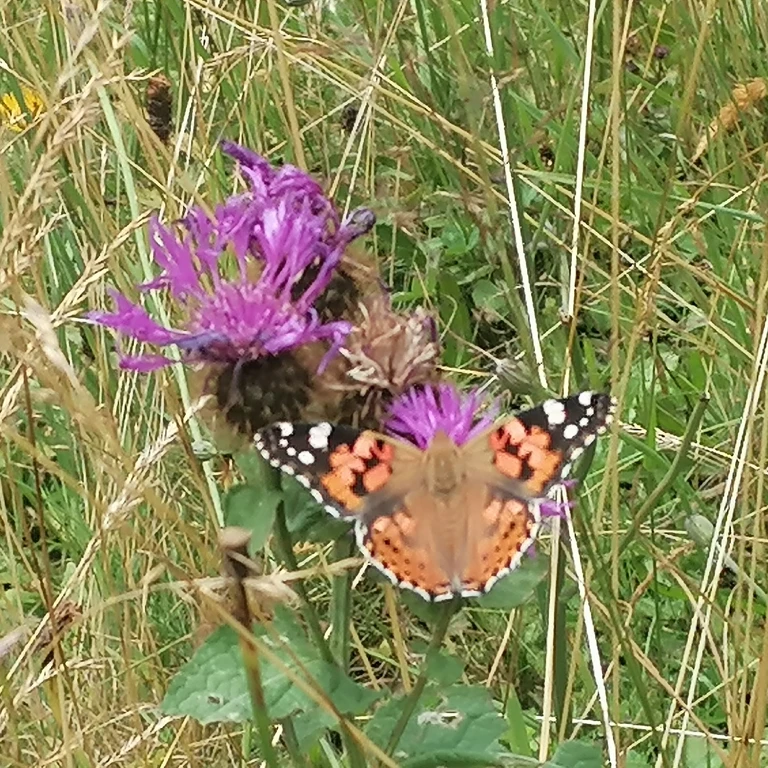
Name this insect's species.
Vanessa cardui
